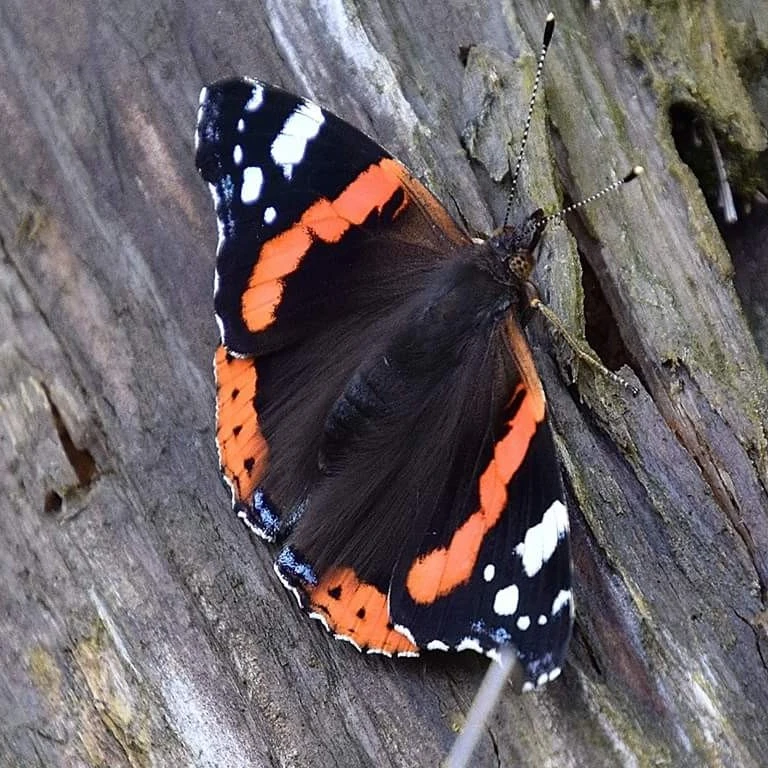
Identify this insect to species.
Vanessa atalanta
